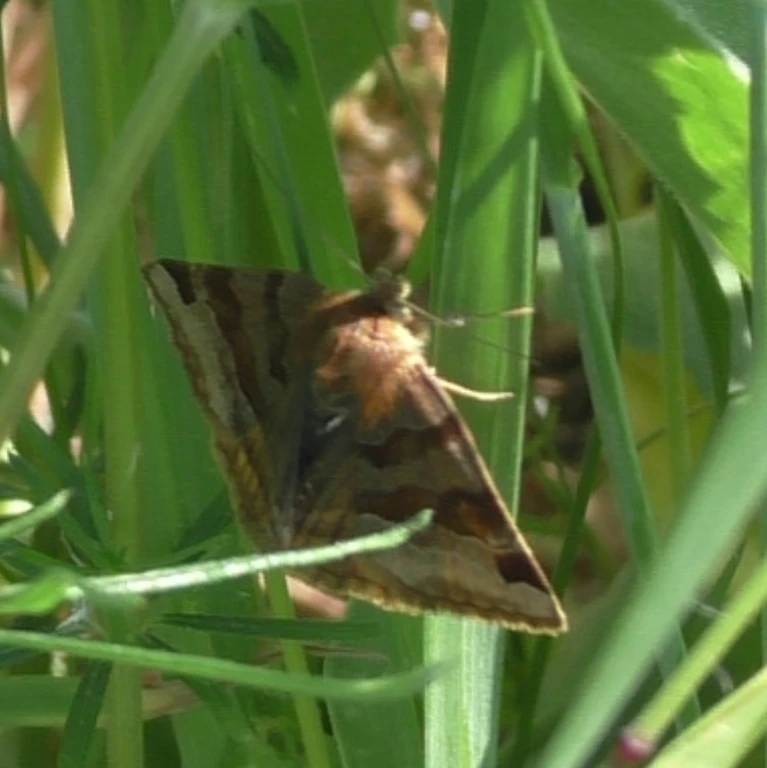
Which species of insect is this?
Euclidia glyphica
